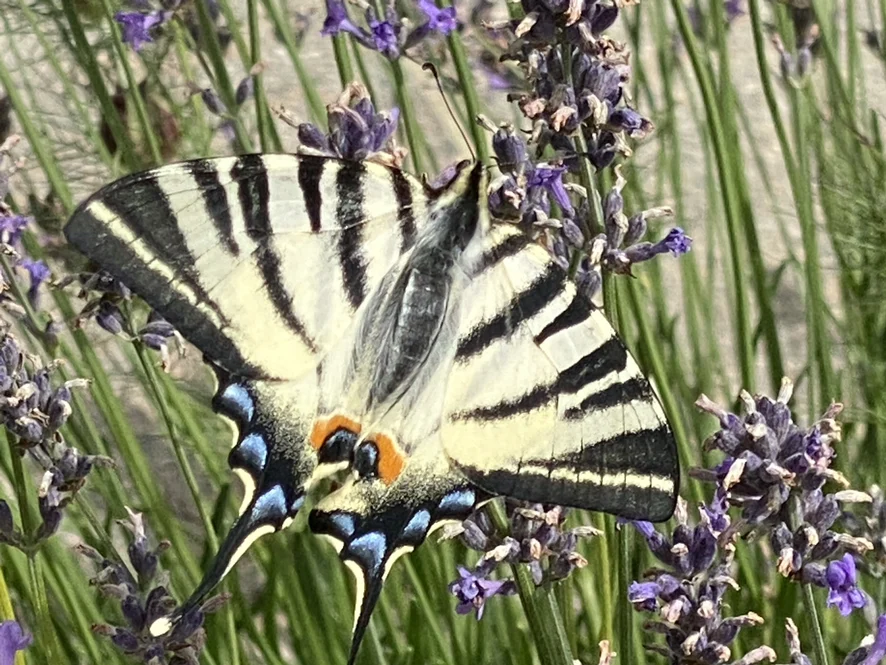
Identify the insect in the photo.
Iphiclides podalirius
